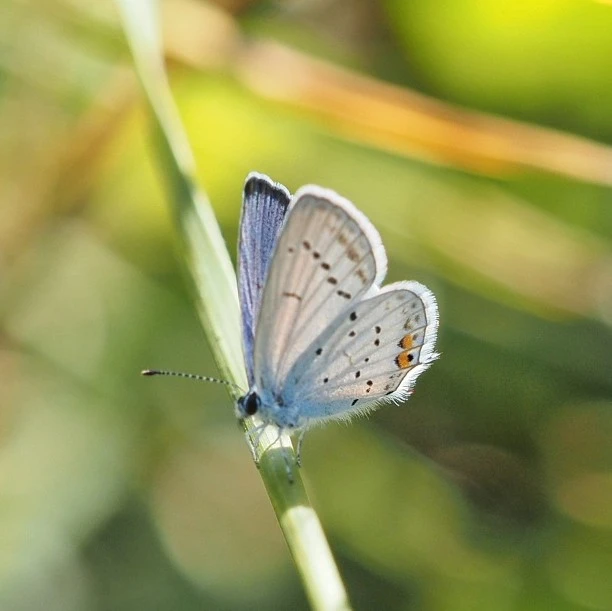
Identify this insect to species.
Cupido argiades (also Elkalyce argiades)
